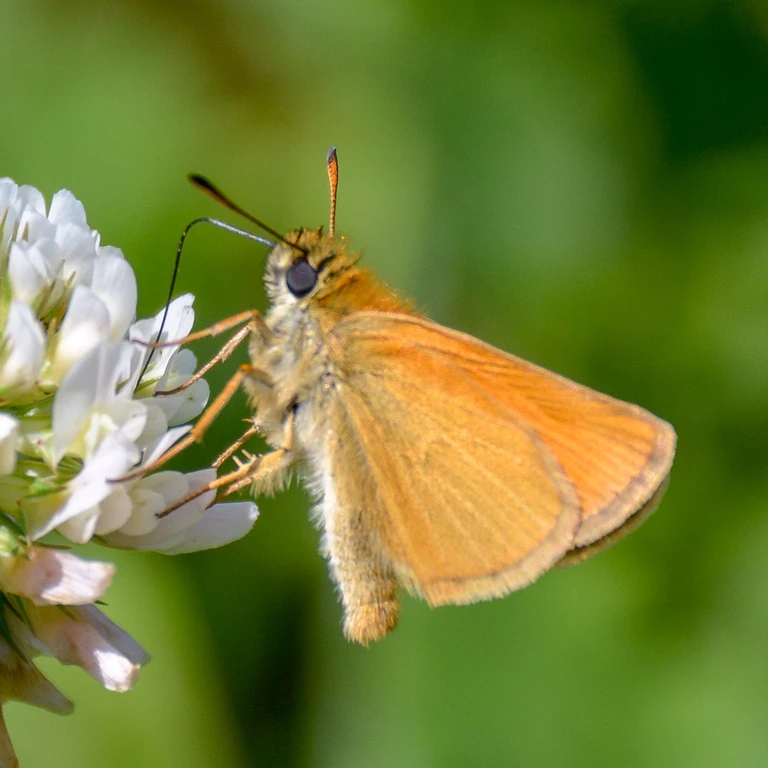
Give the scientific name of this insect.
Thymelicus lineola
